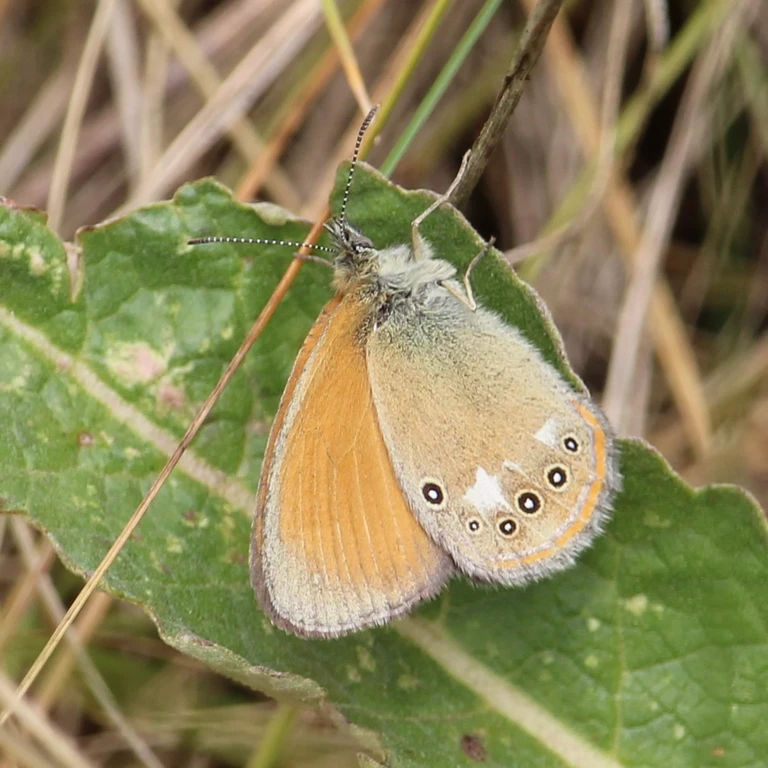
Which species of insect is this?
Coenonympha glycerion (also Coenonympha iphis)
